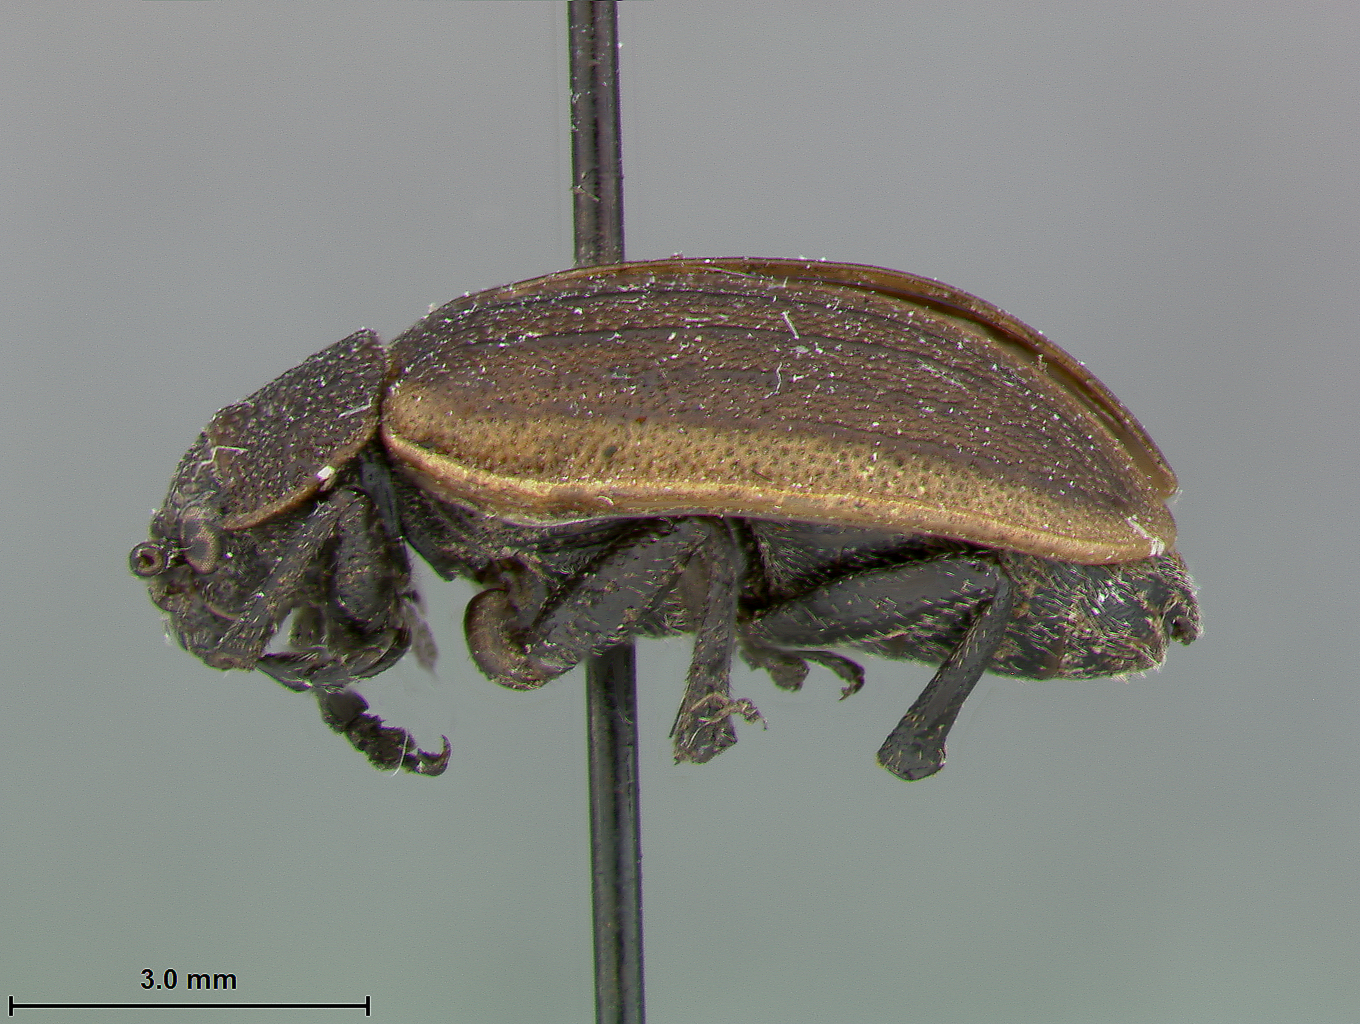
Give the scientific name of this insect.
Galeruca popenoei
